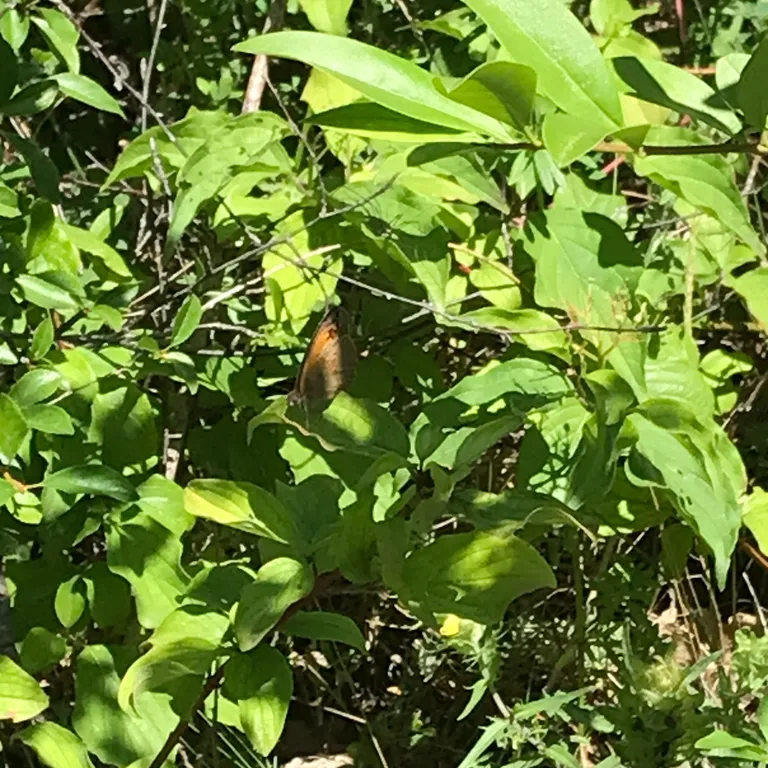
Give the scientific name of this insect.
Maniola jurtina
